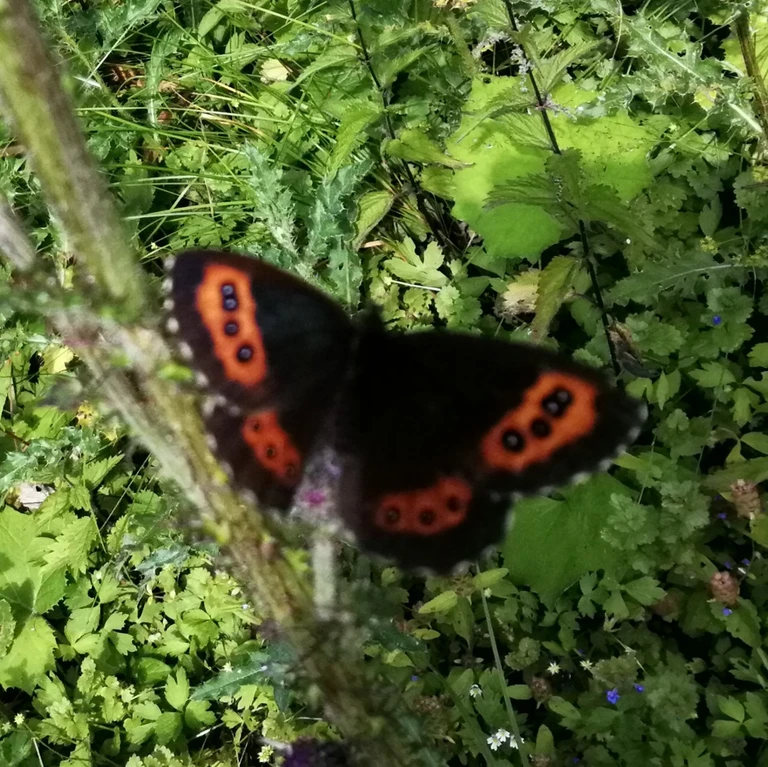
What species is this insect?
Erebia euryale
